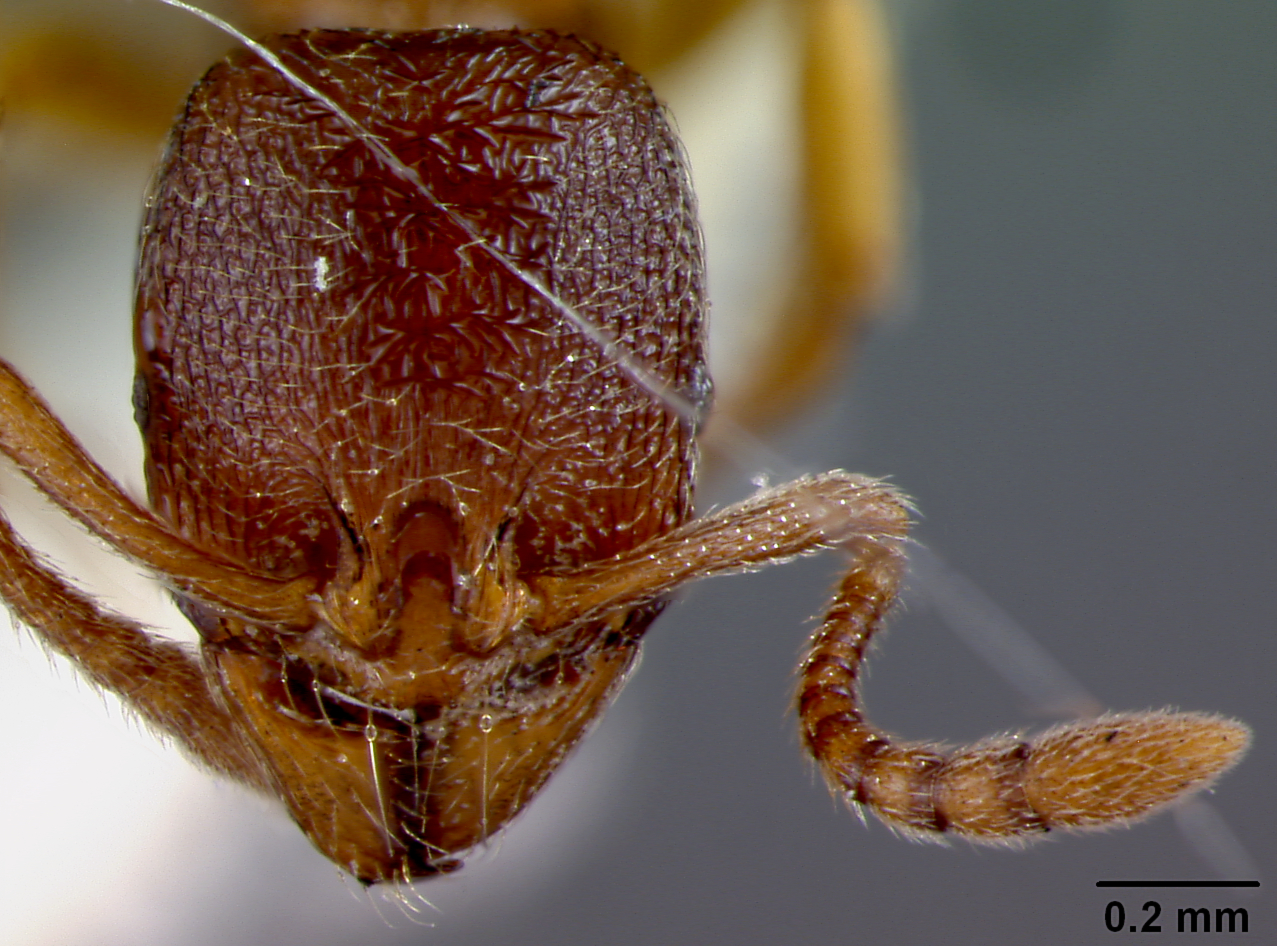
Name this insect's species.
Stenamma occidentale
